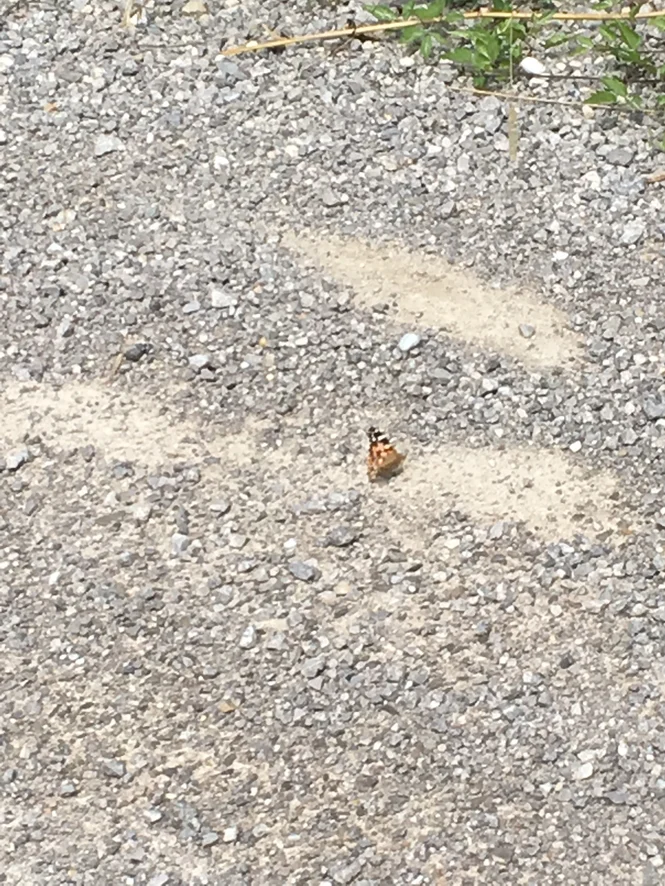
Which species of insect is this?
Vanessa cardui
